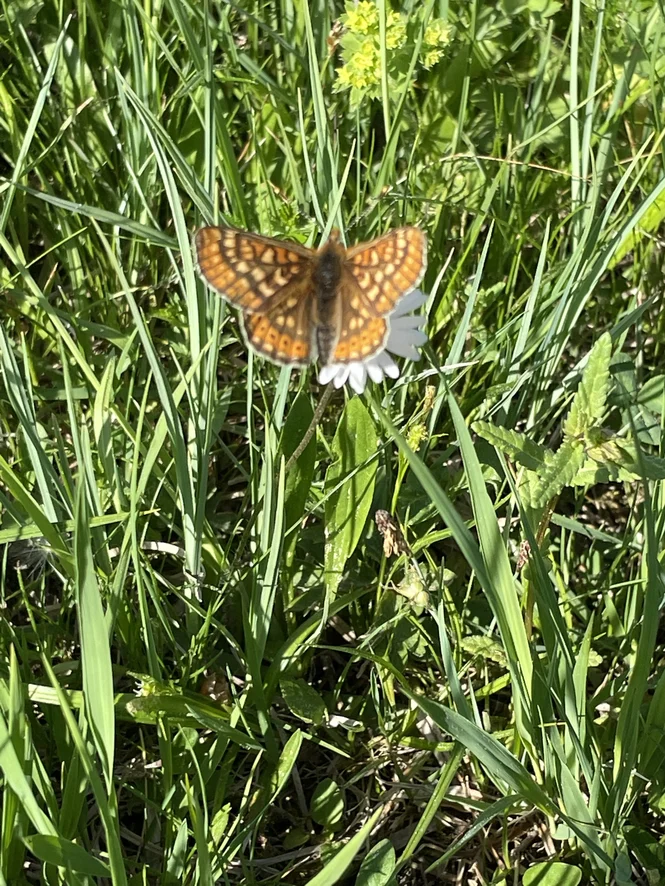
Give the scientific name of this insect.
Euphydryas aurinia
